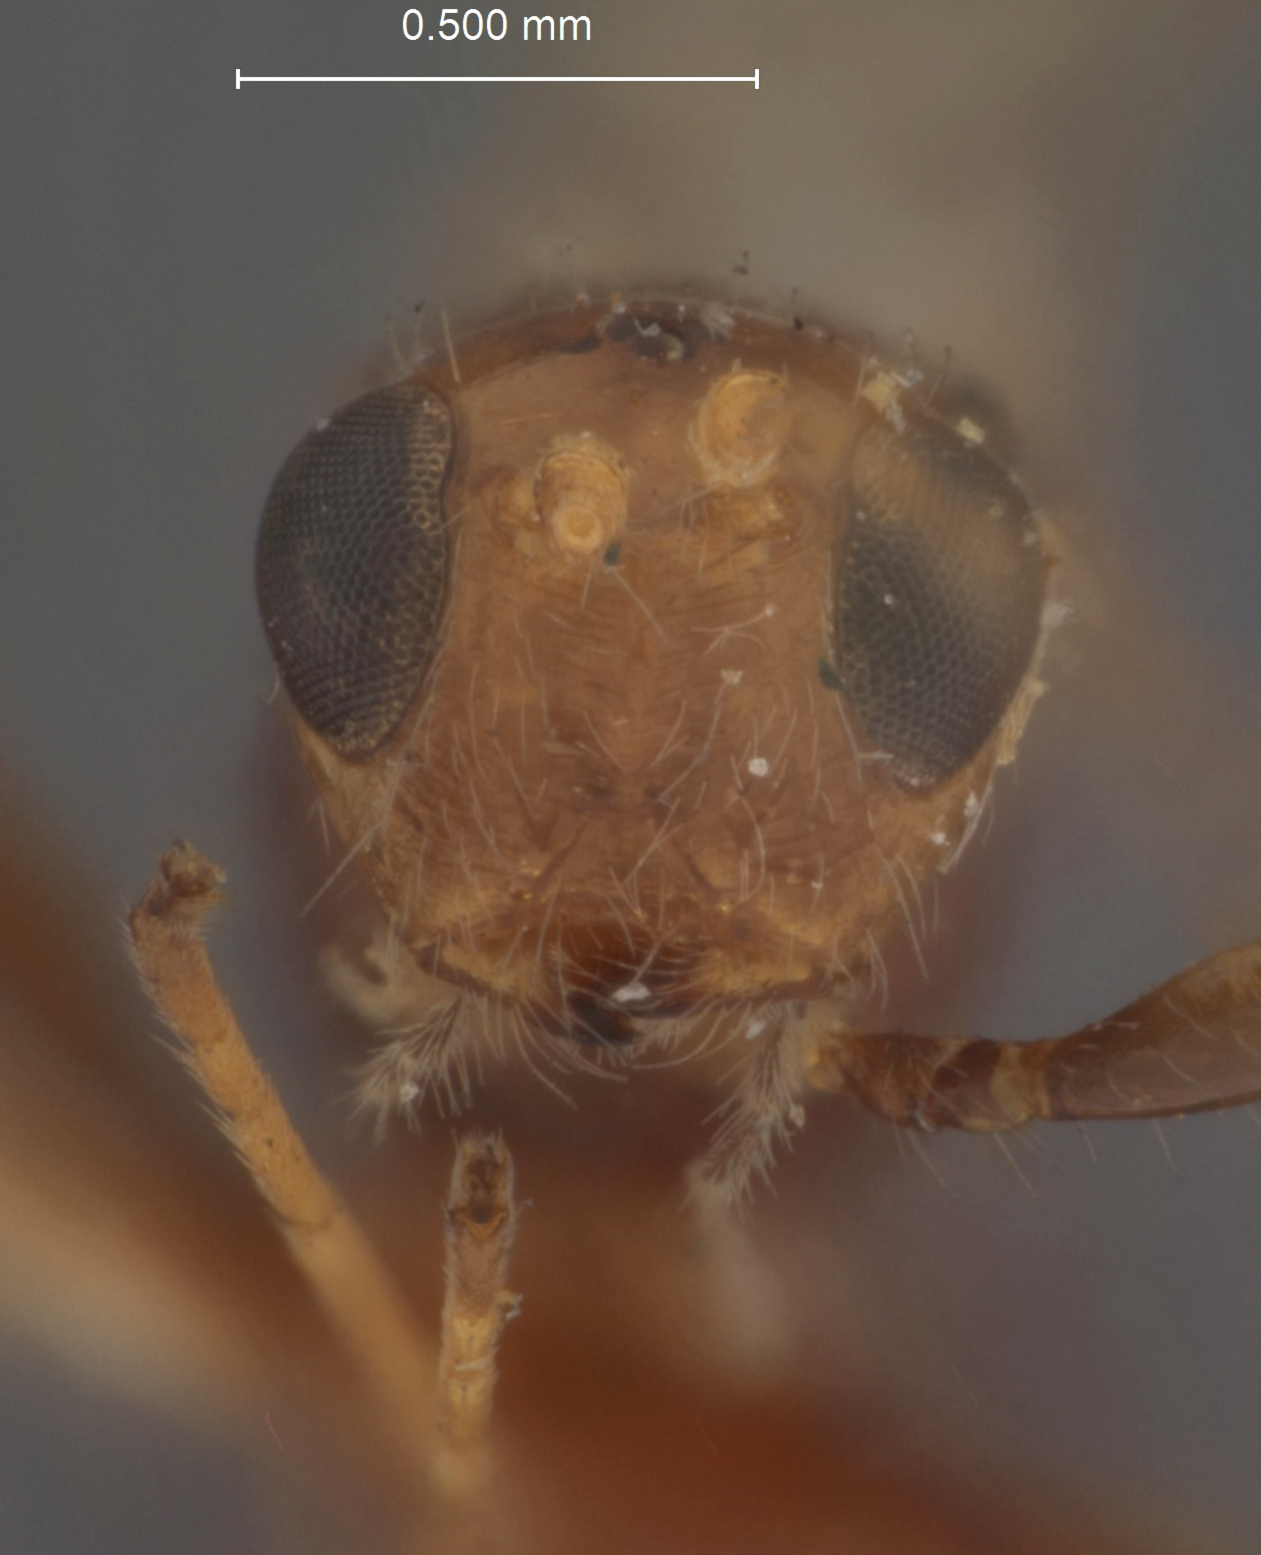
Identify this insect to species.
Spathius antisthenes
